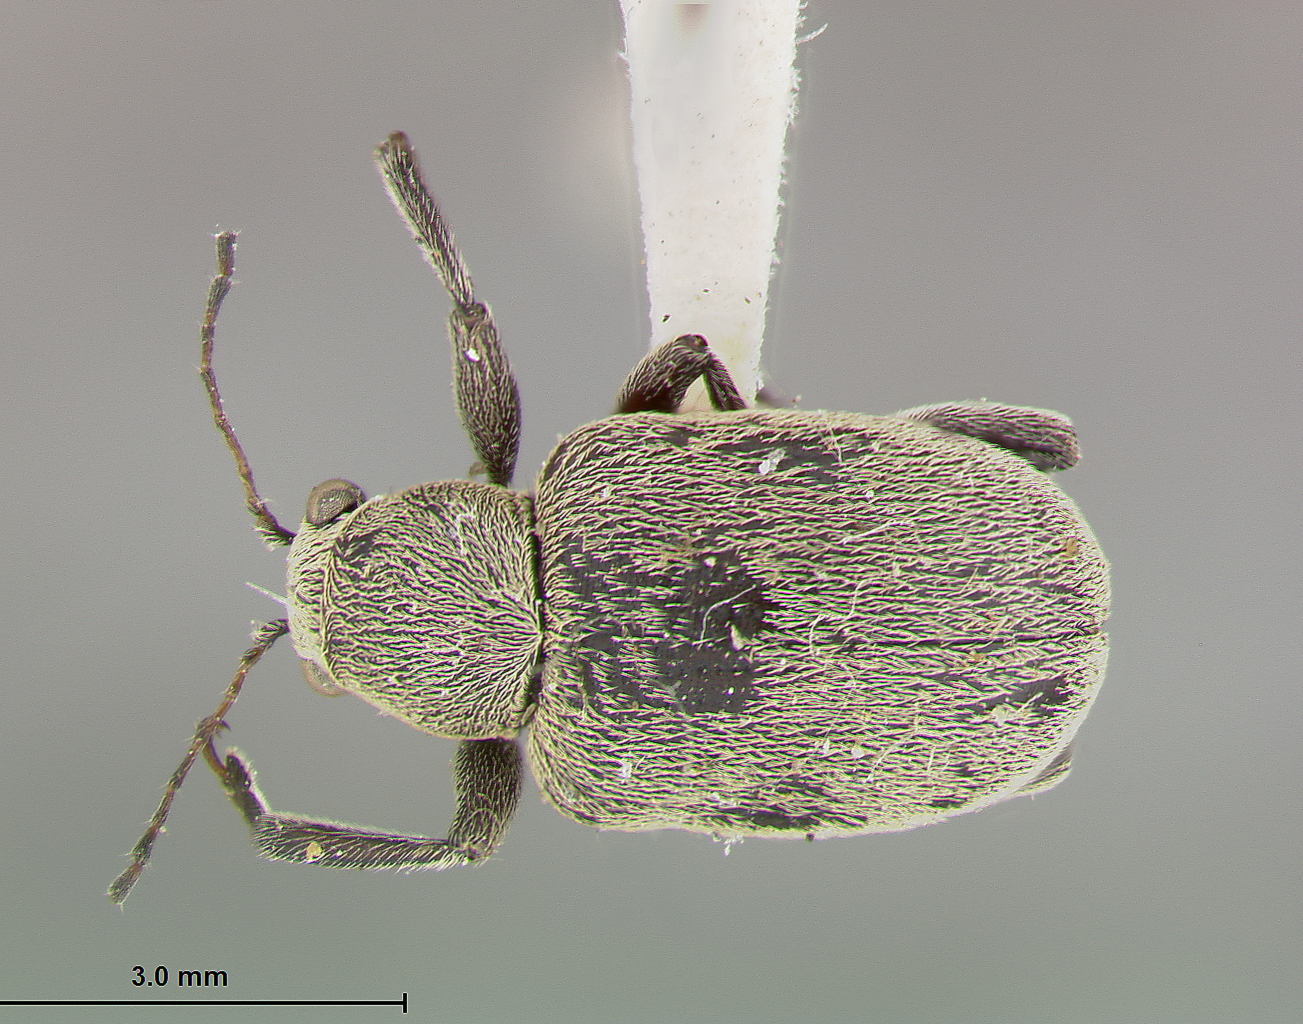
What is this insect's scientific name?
Fidia clematis
